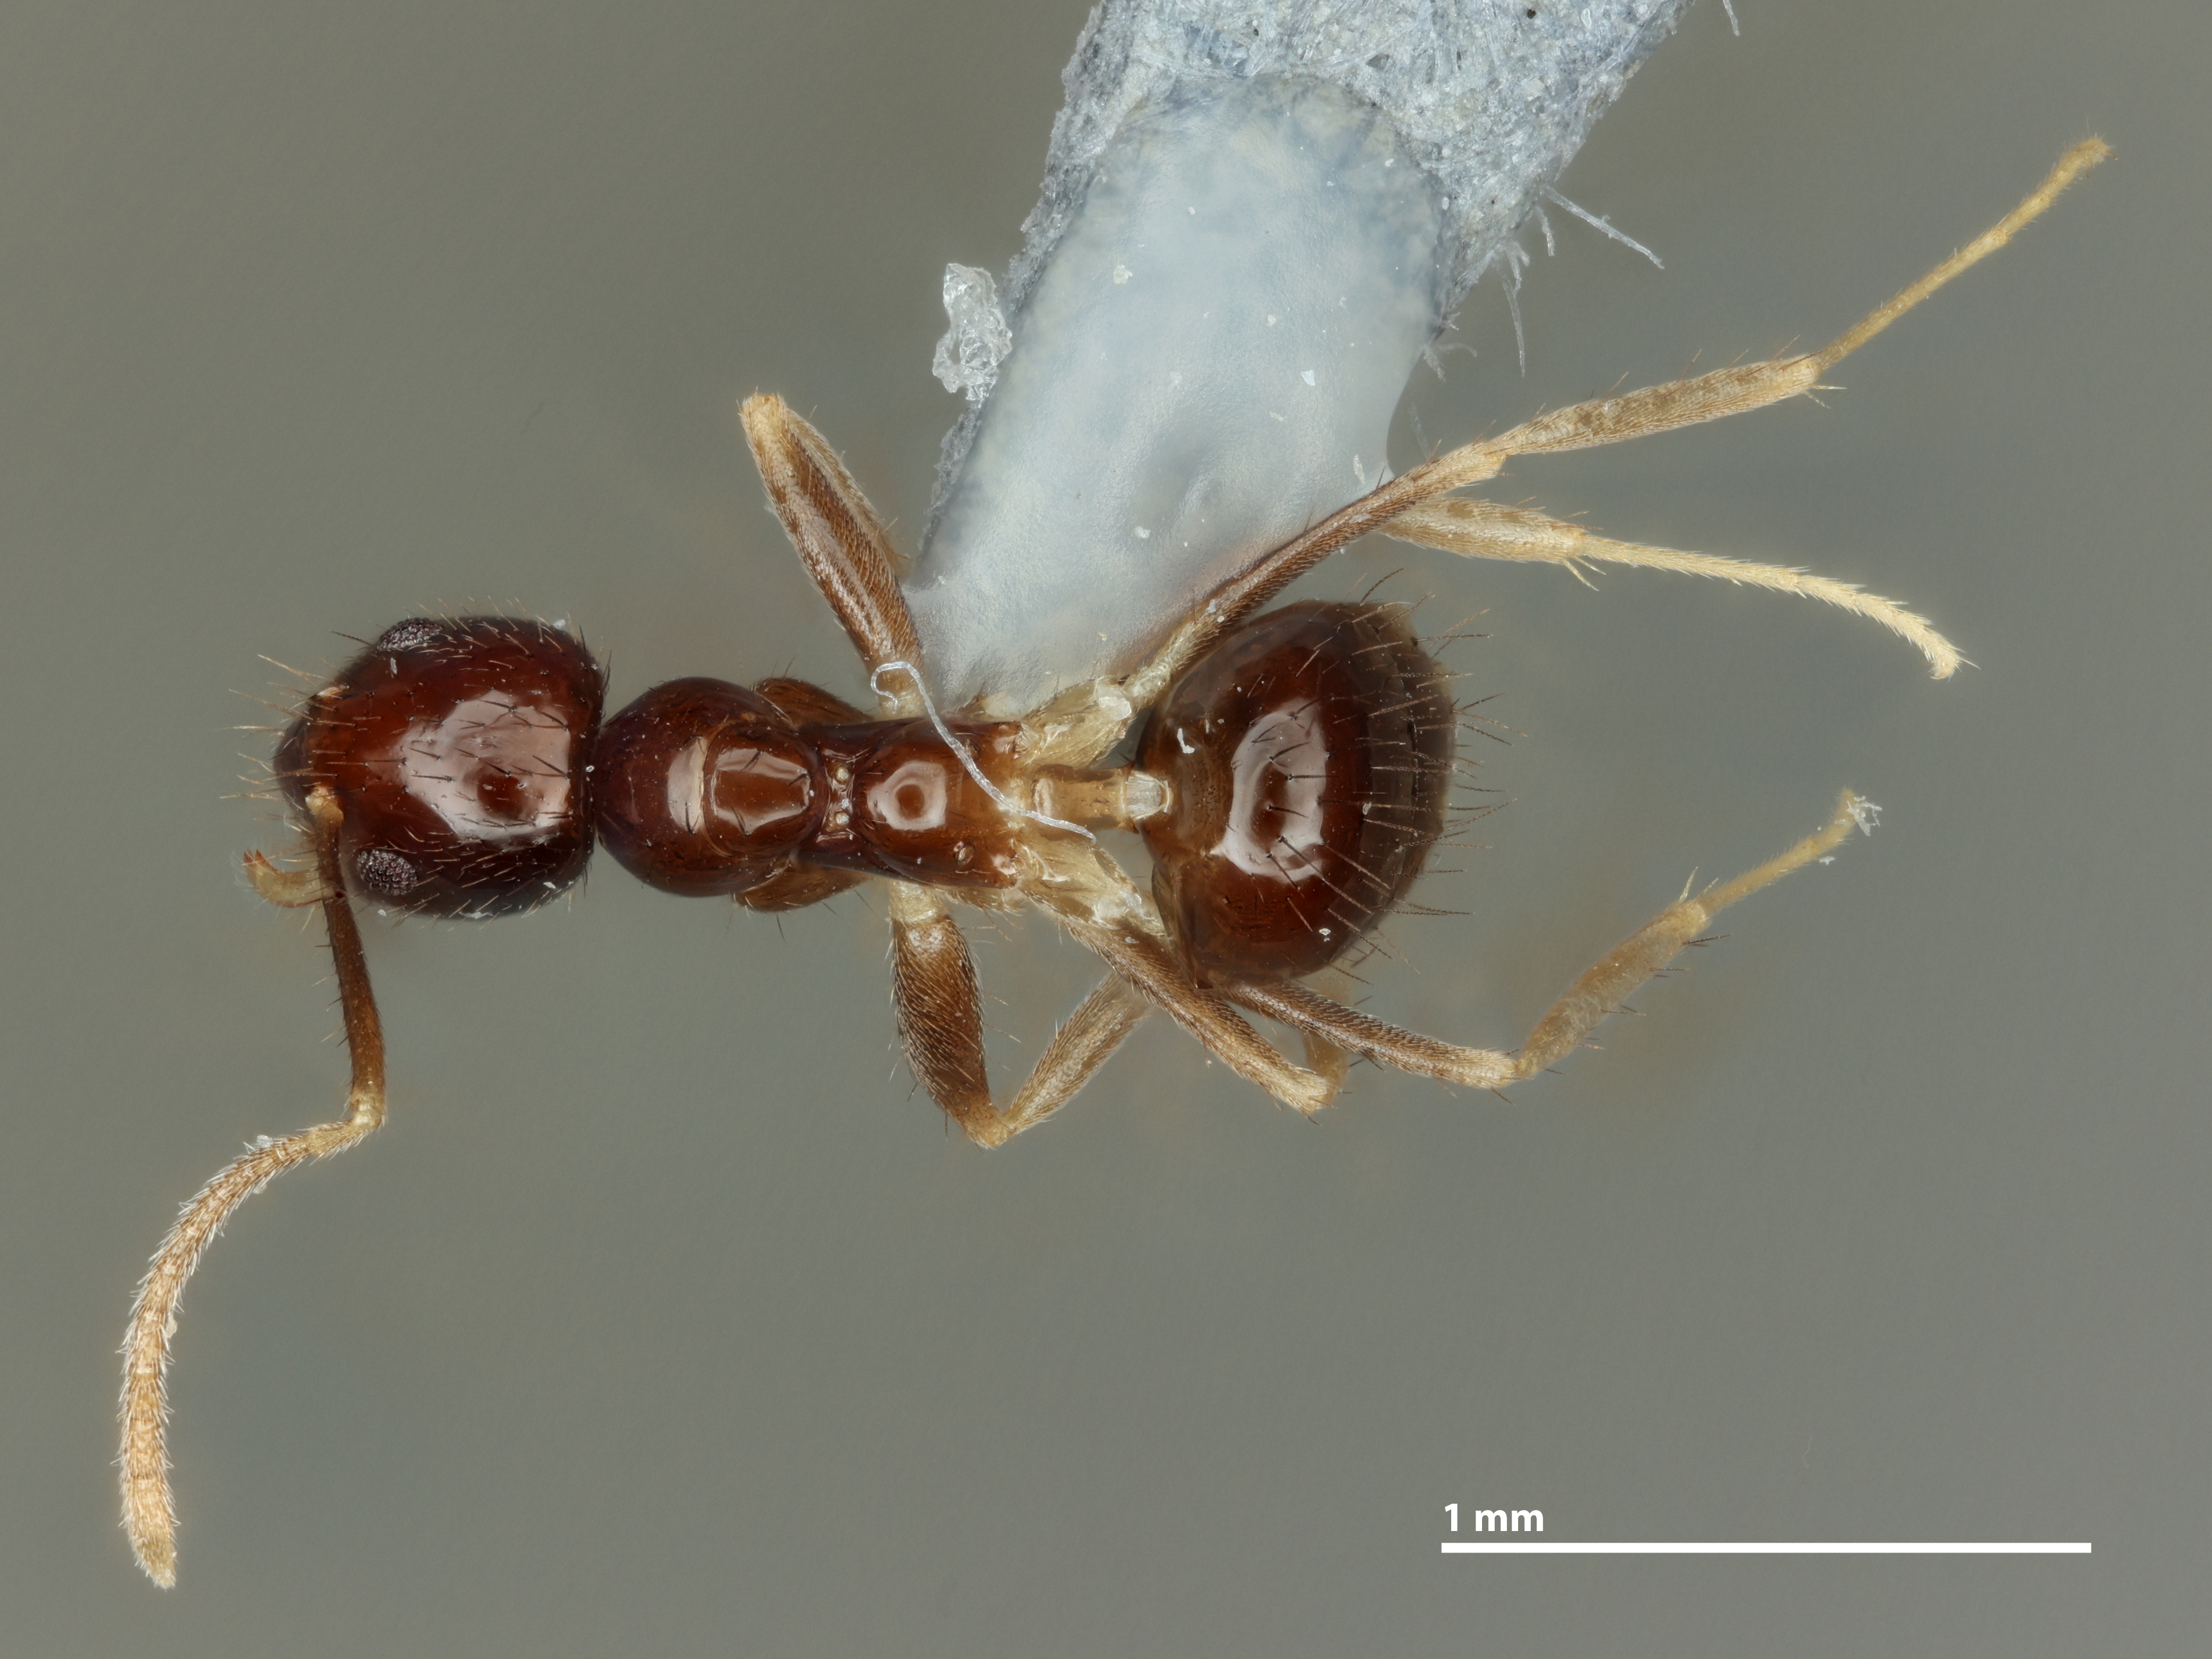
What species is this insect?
Nylanderia fuscaspecula
